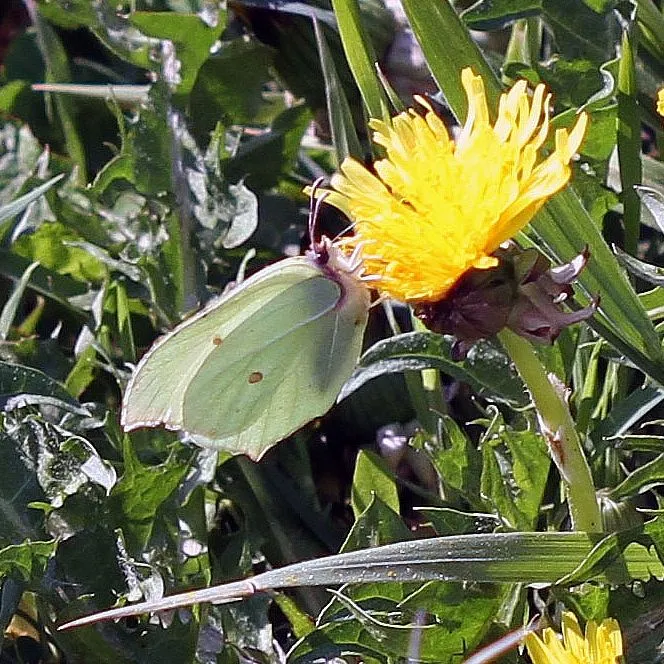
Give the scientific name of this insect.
Gonepteryx rhamni
